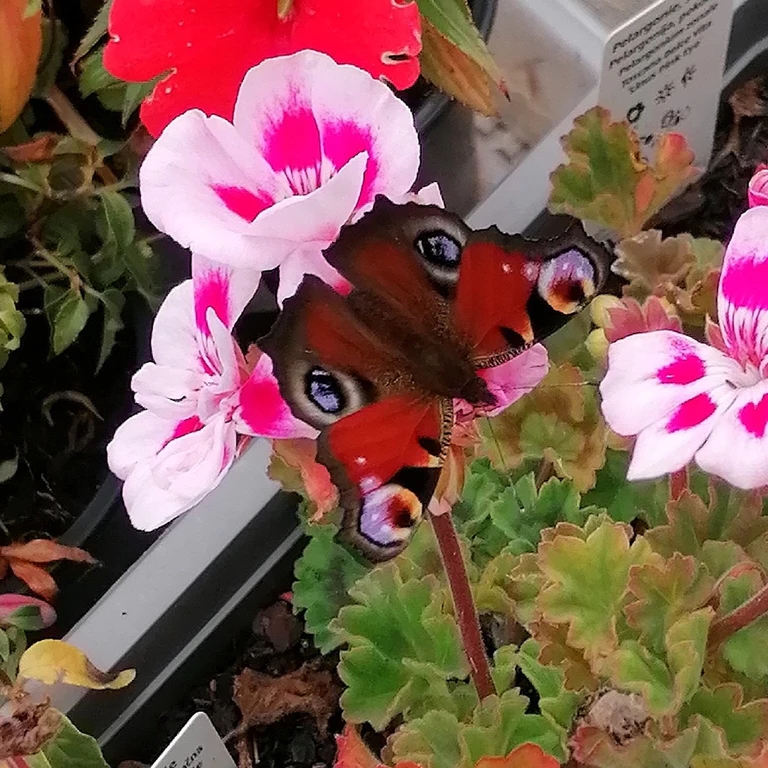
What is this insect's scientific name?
Aglais io
